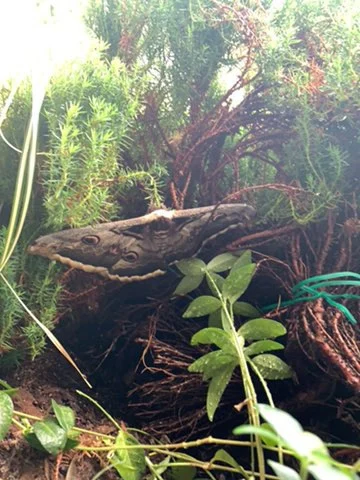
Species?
Saturnia pyri
